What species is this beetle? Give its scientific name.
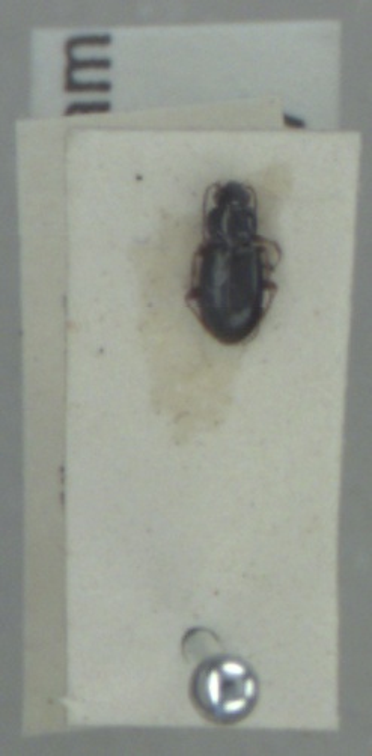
Bembidion obtusum
